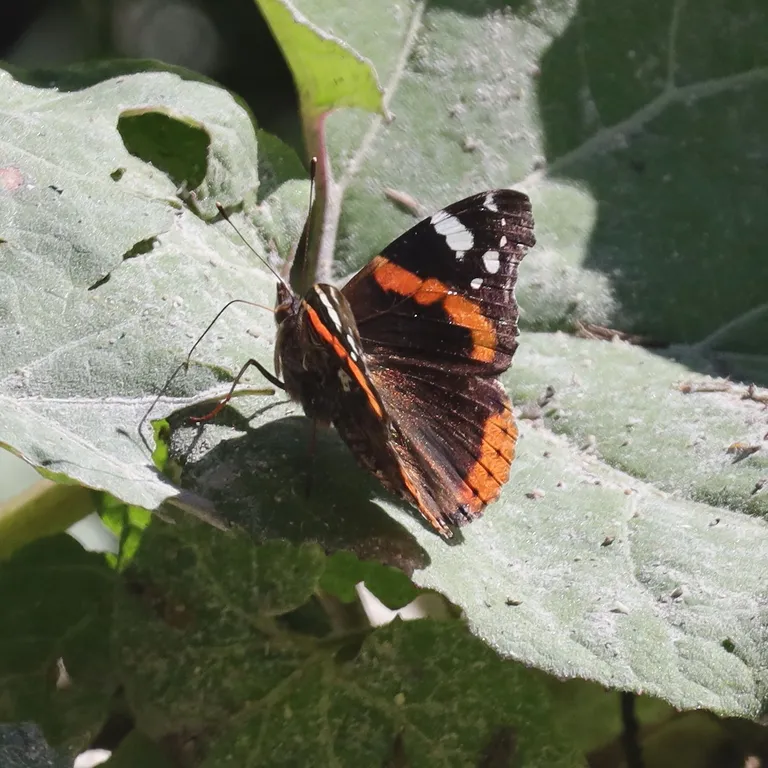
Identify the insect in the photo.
Vanessa atalanta
